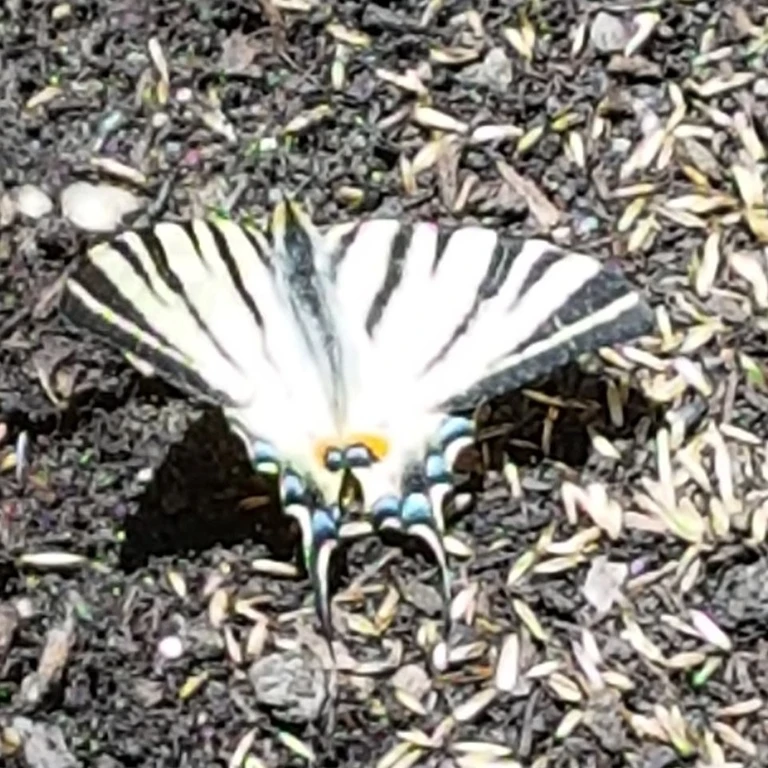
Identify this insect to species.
Iphiclides podalirius
